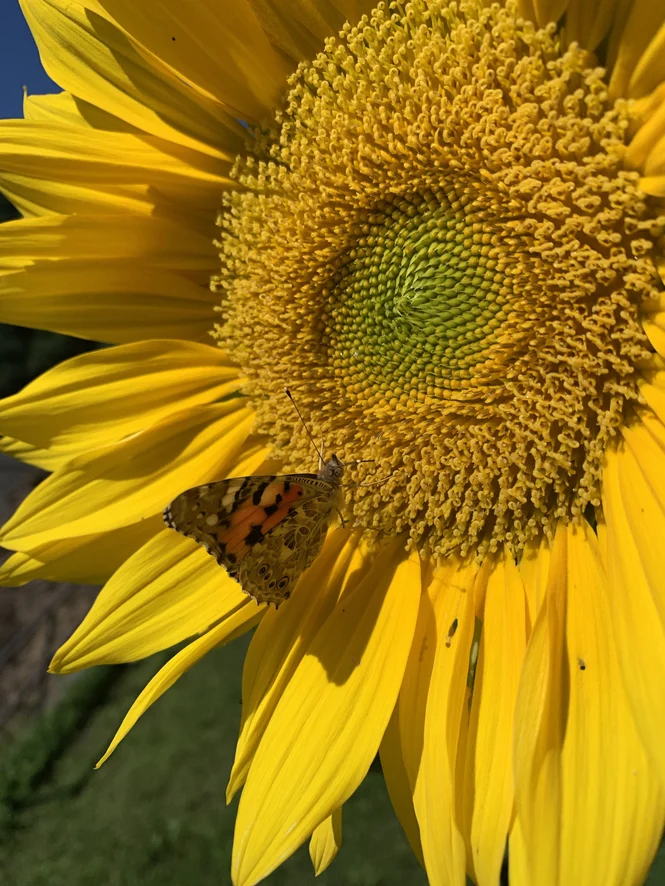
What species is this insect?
Vanessa cardui
